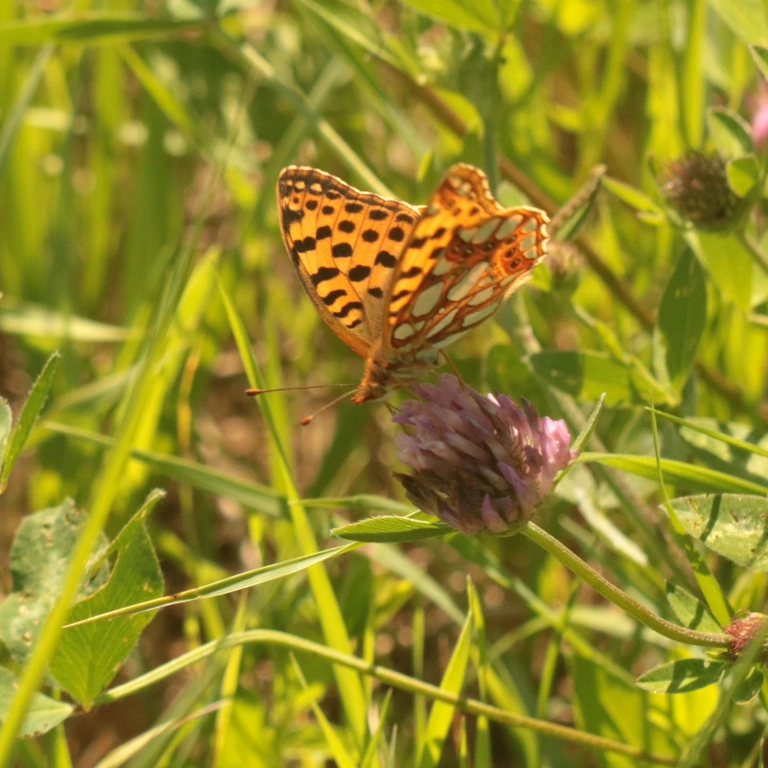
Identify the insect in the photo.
Issoria lathonia
